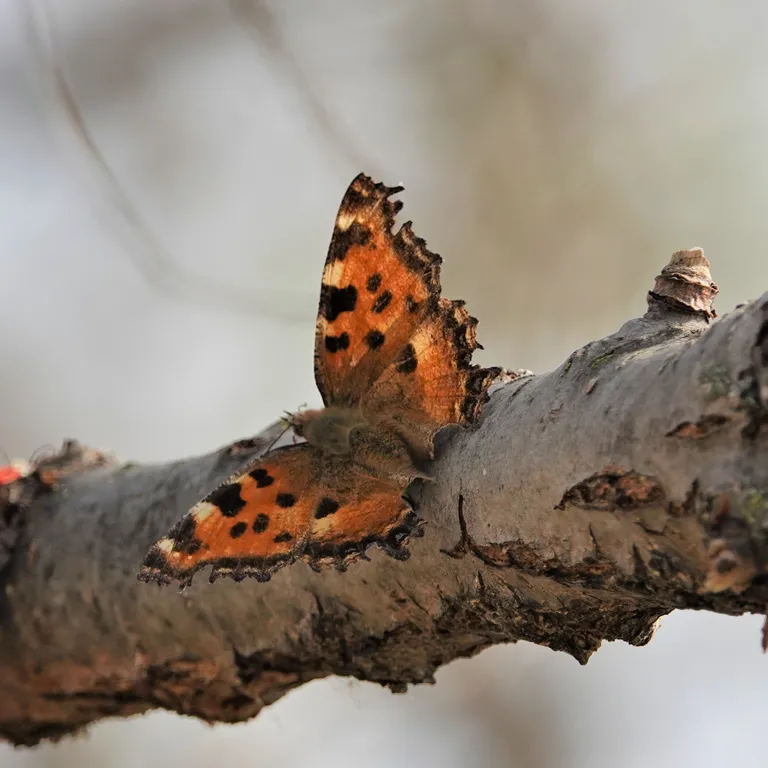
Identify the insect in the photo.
Nymphalis polychloros
